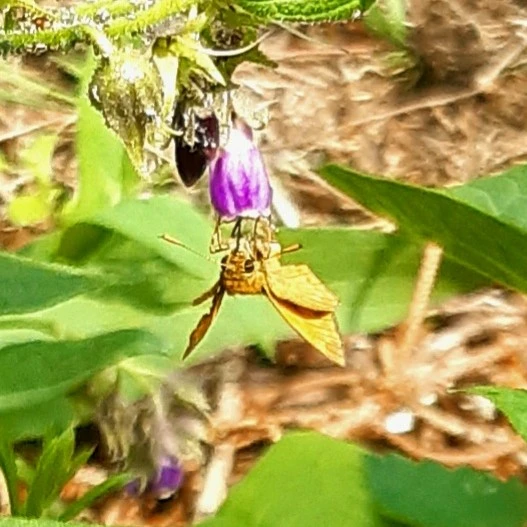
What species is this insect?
Ochlodes sylvanus (also Ochlodes venata)
